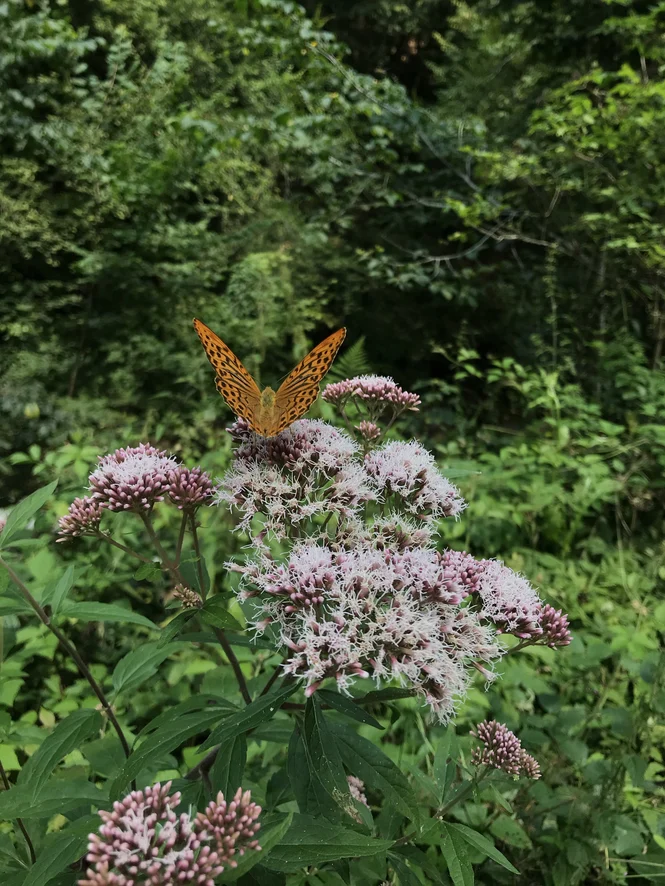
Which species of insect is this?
Argynnis paphia
